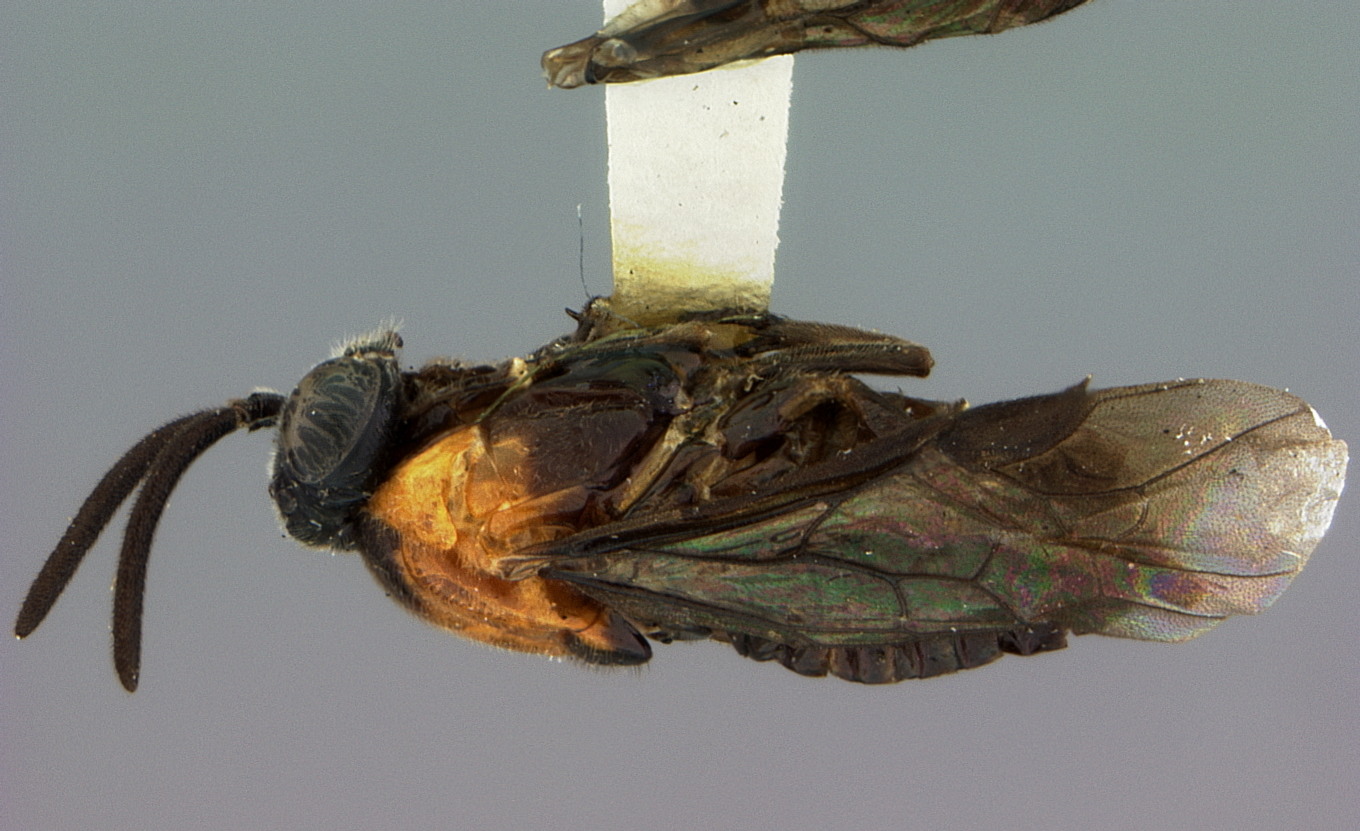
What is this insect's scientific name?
Sphacophilus edus
